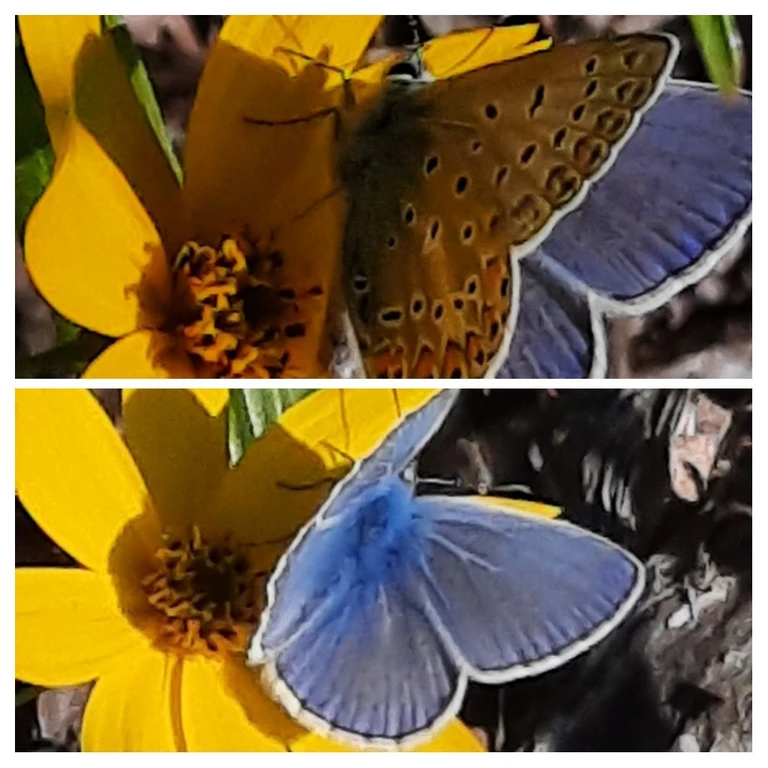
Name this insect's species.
Polyommatus icarus
